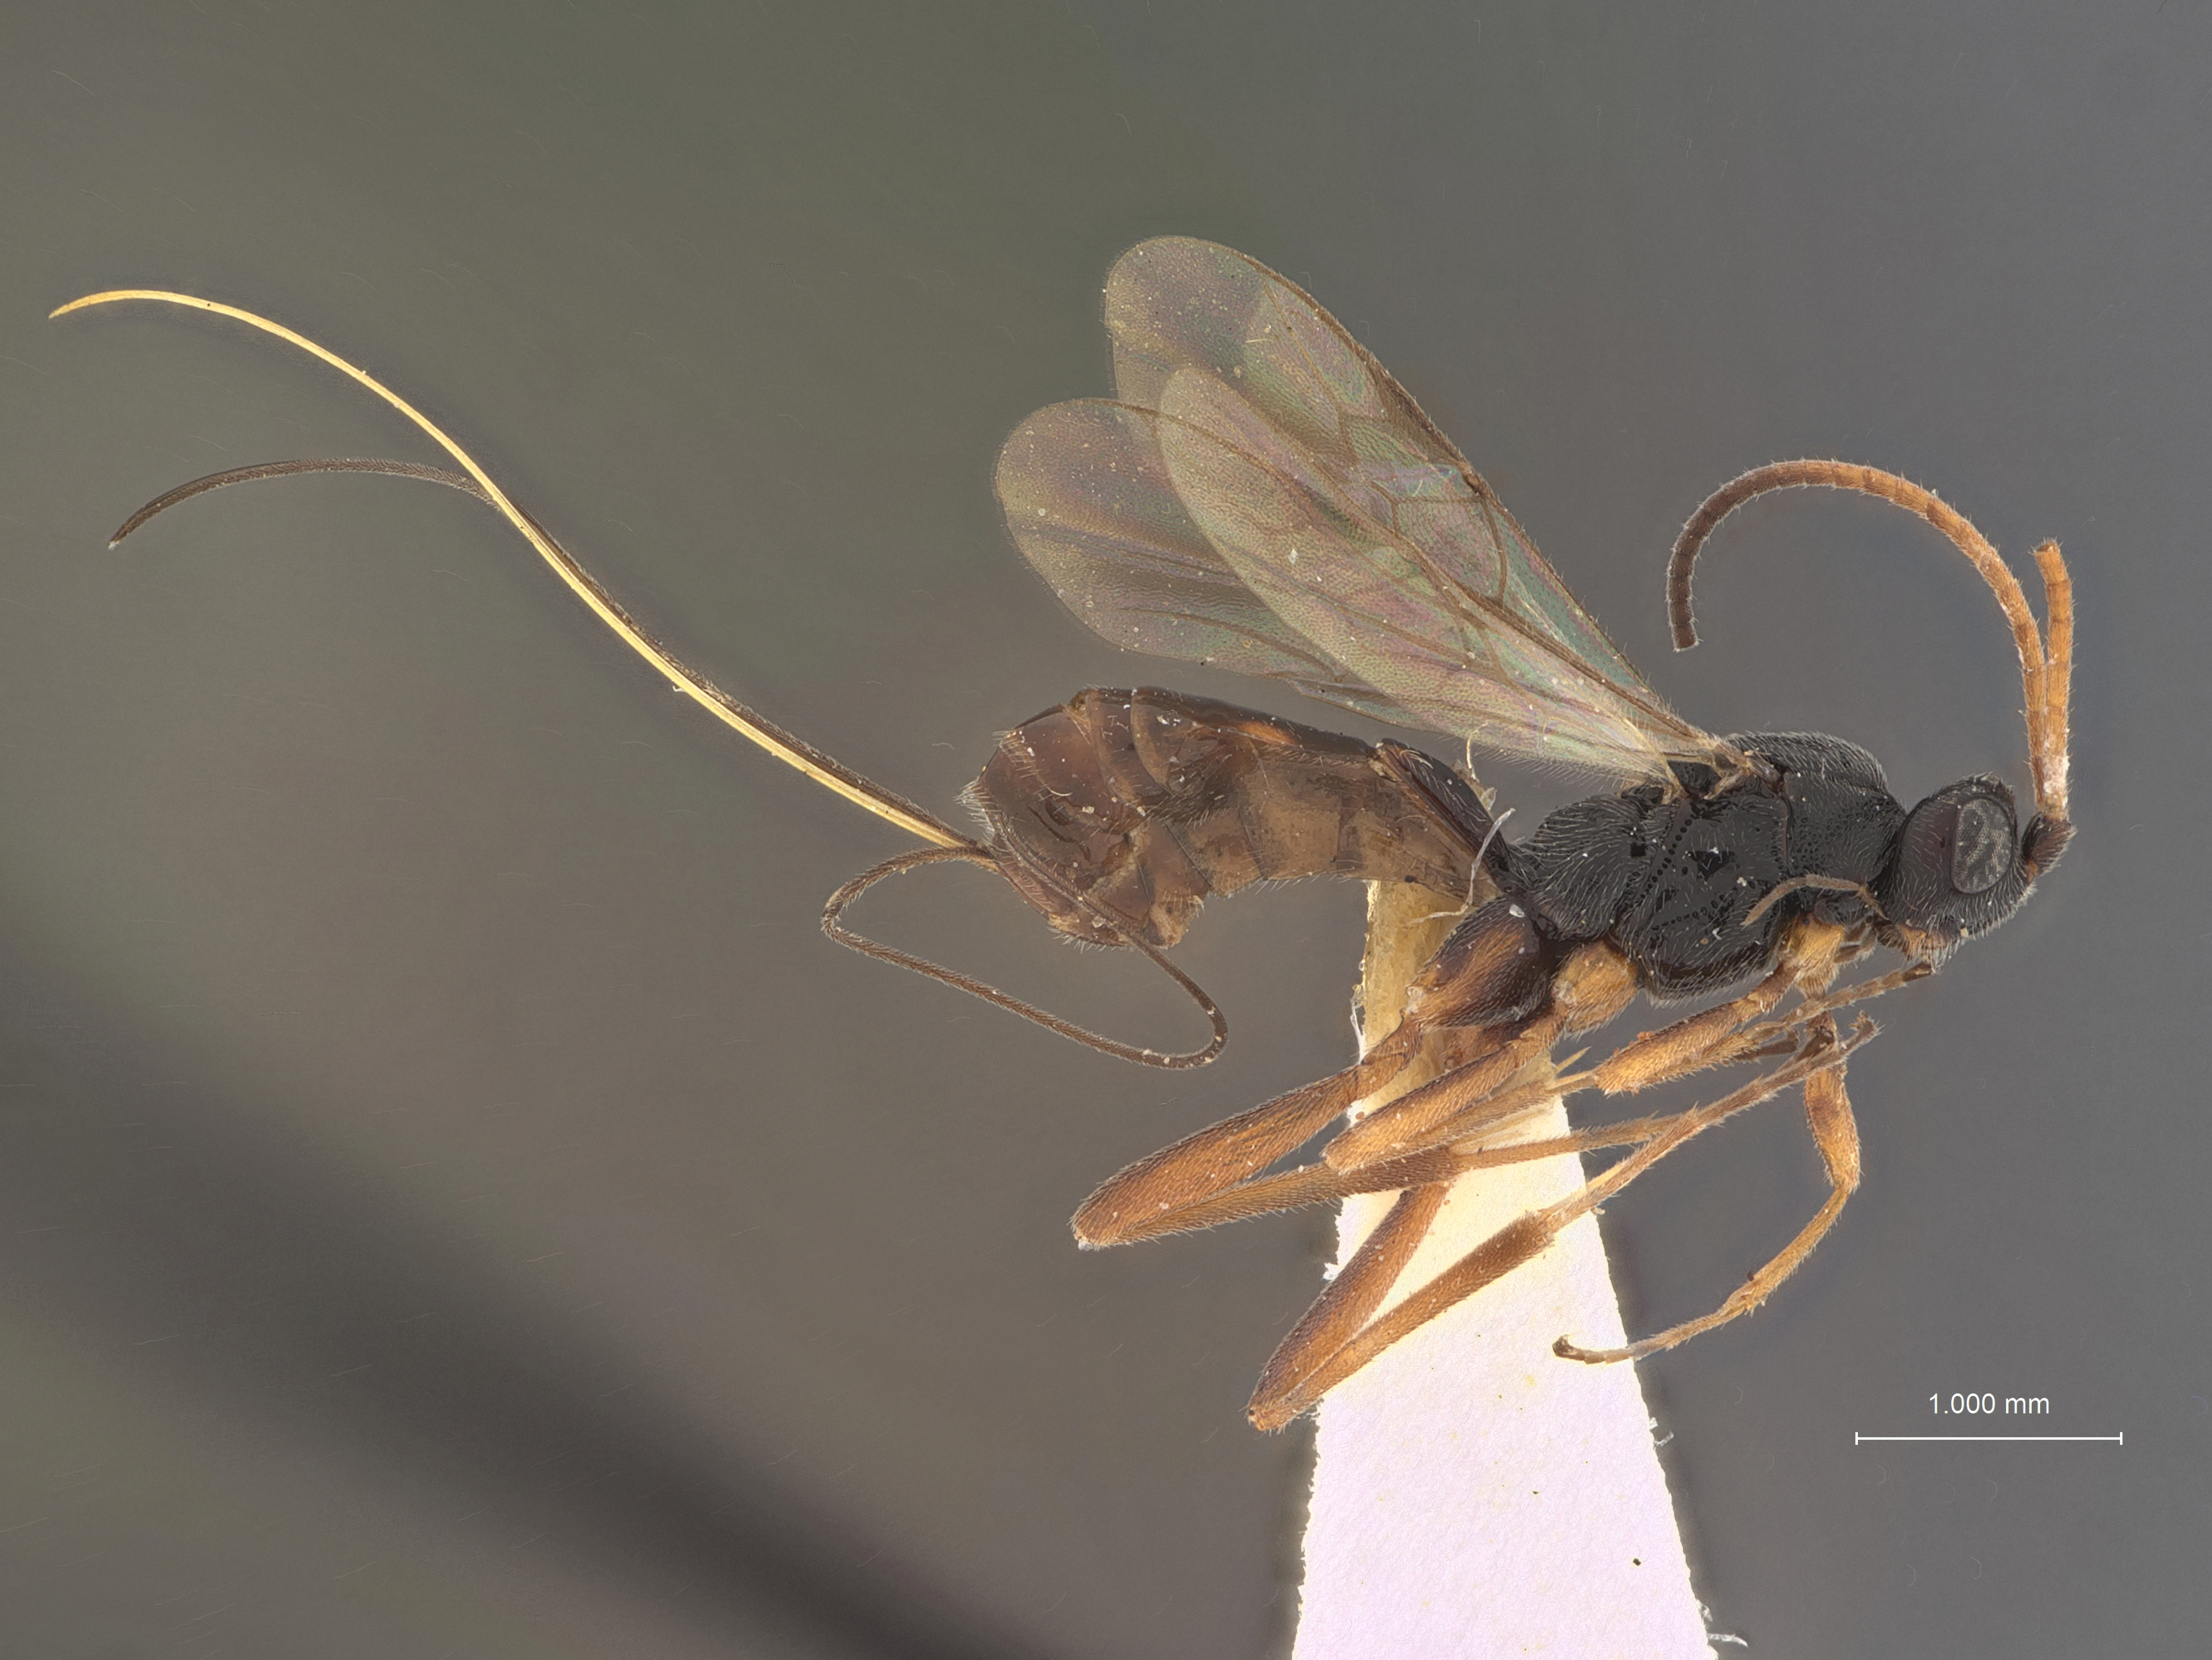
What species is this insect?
Orgilus mundus
